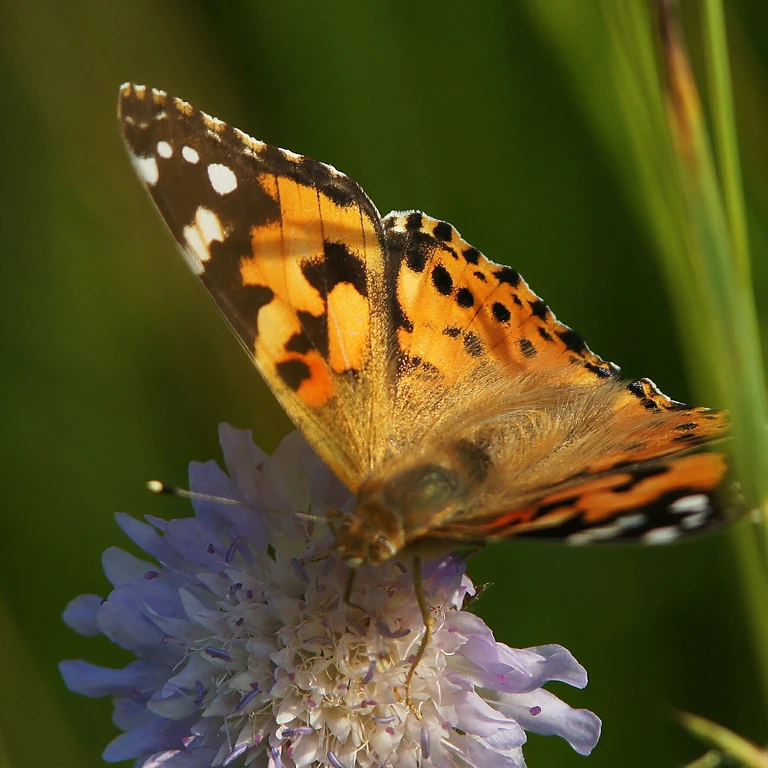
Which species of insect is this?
Vanessa cardui
